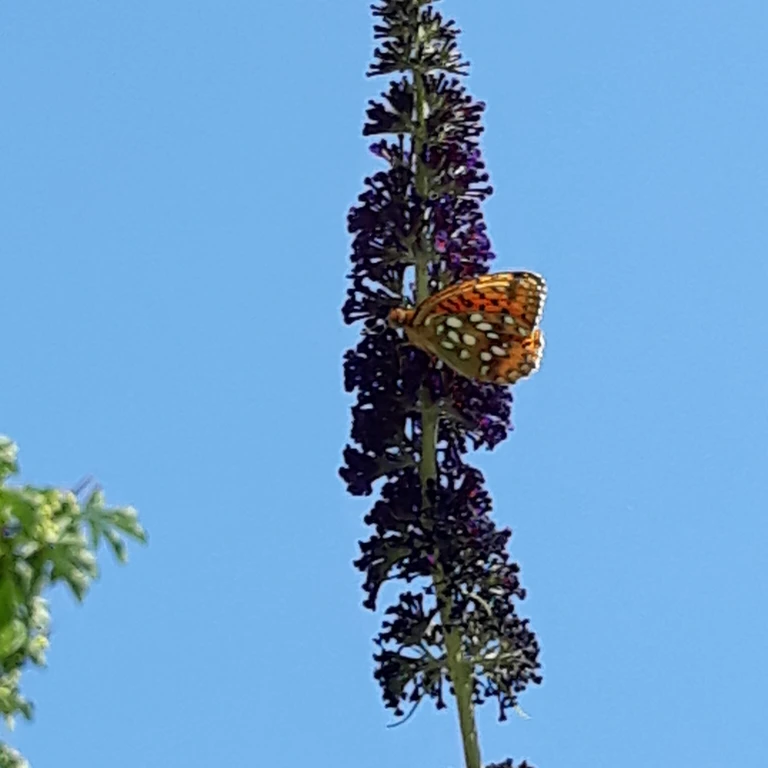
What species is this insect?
Speyeria aglaja
